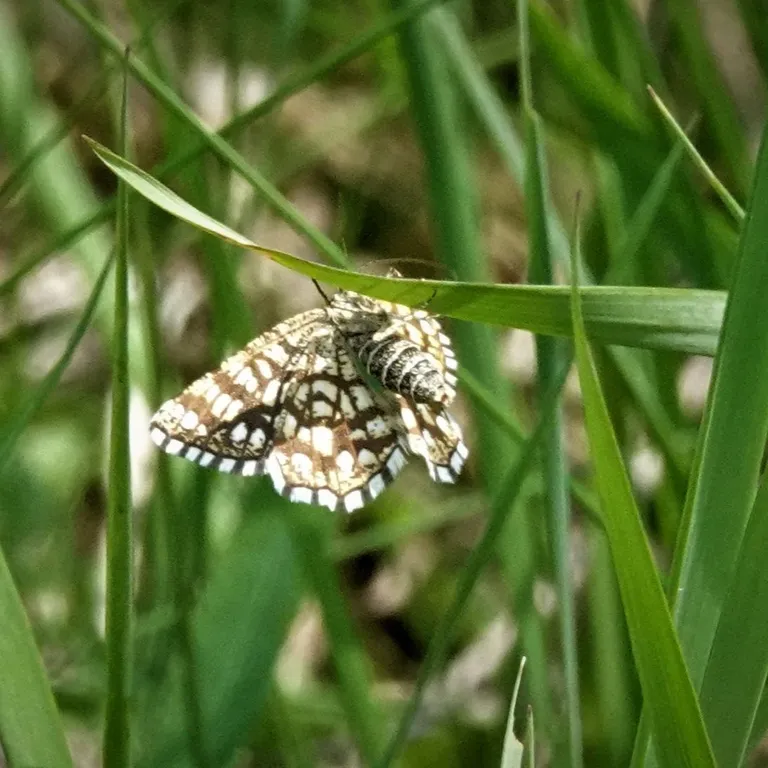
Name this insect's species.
Chiasmia clathrata
